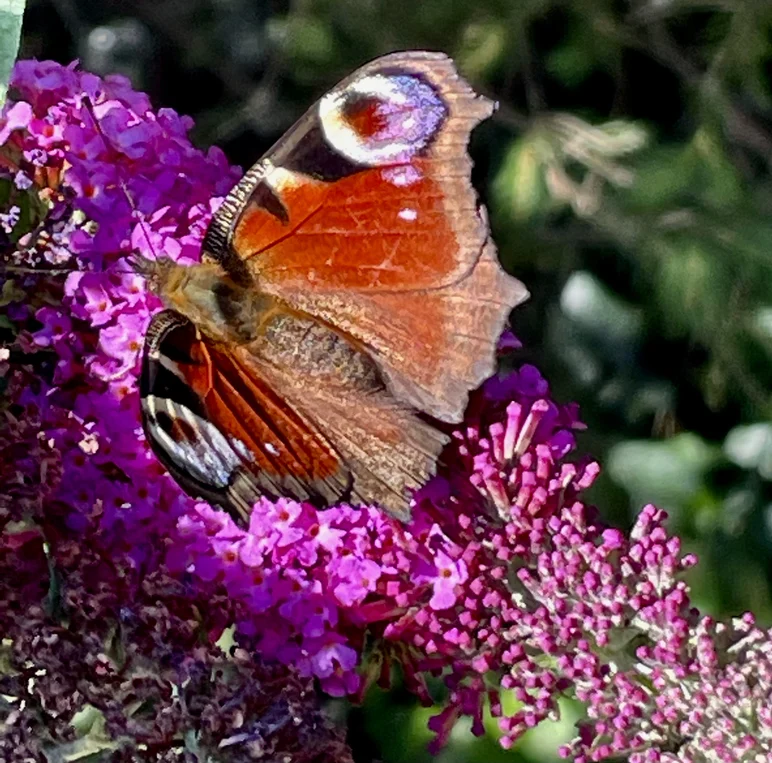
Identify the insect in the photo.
Aglais io
